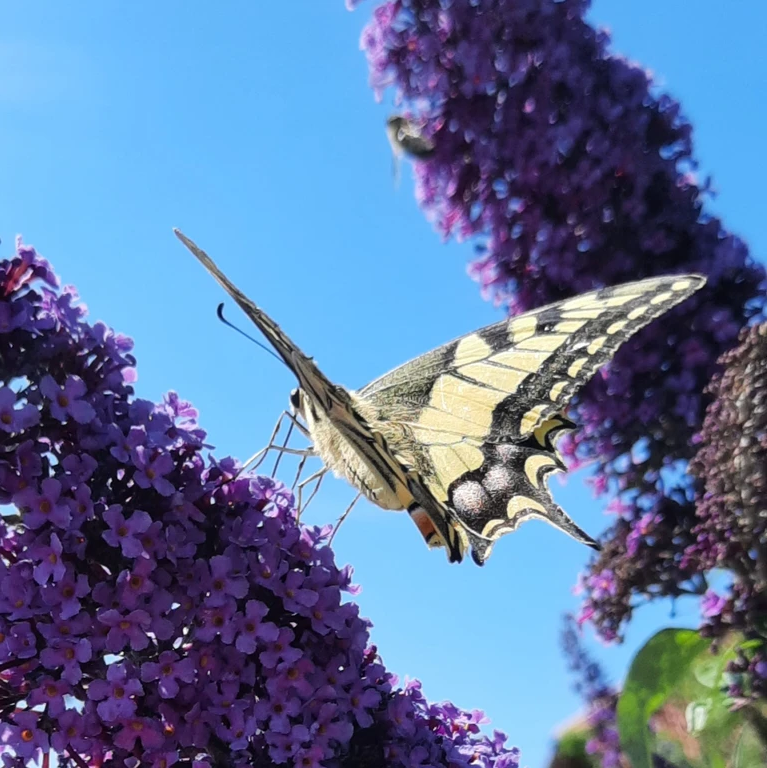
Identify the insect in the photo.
Papilio machaon
